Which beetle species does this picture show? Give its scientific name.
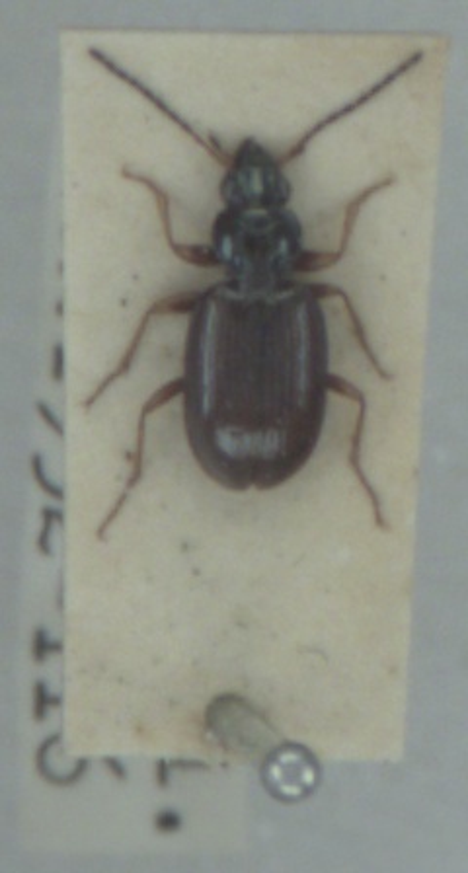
Bembidion deletum
